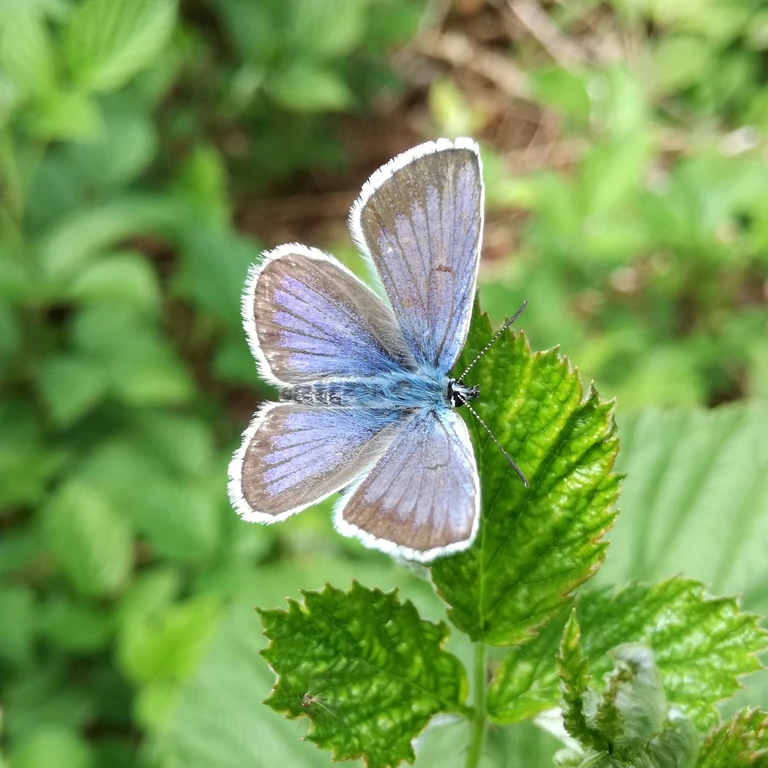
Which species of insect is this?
Plebejus argus
